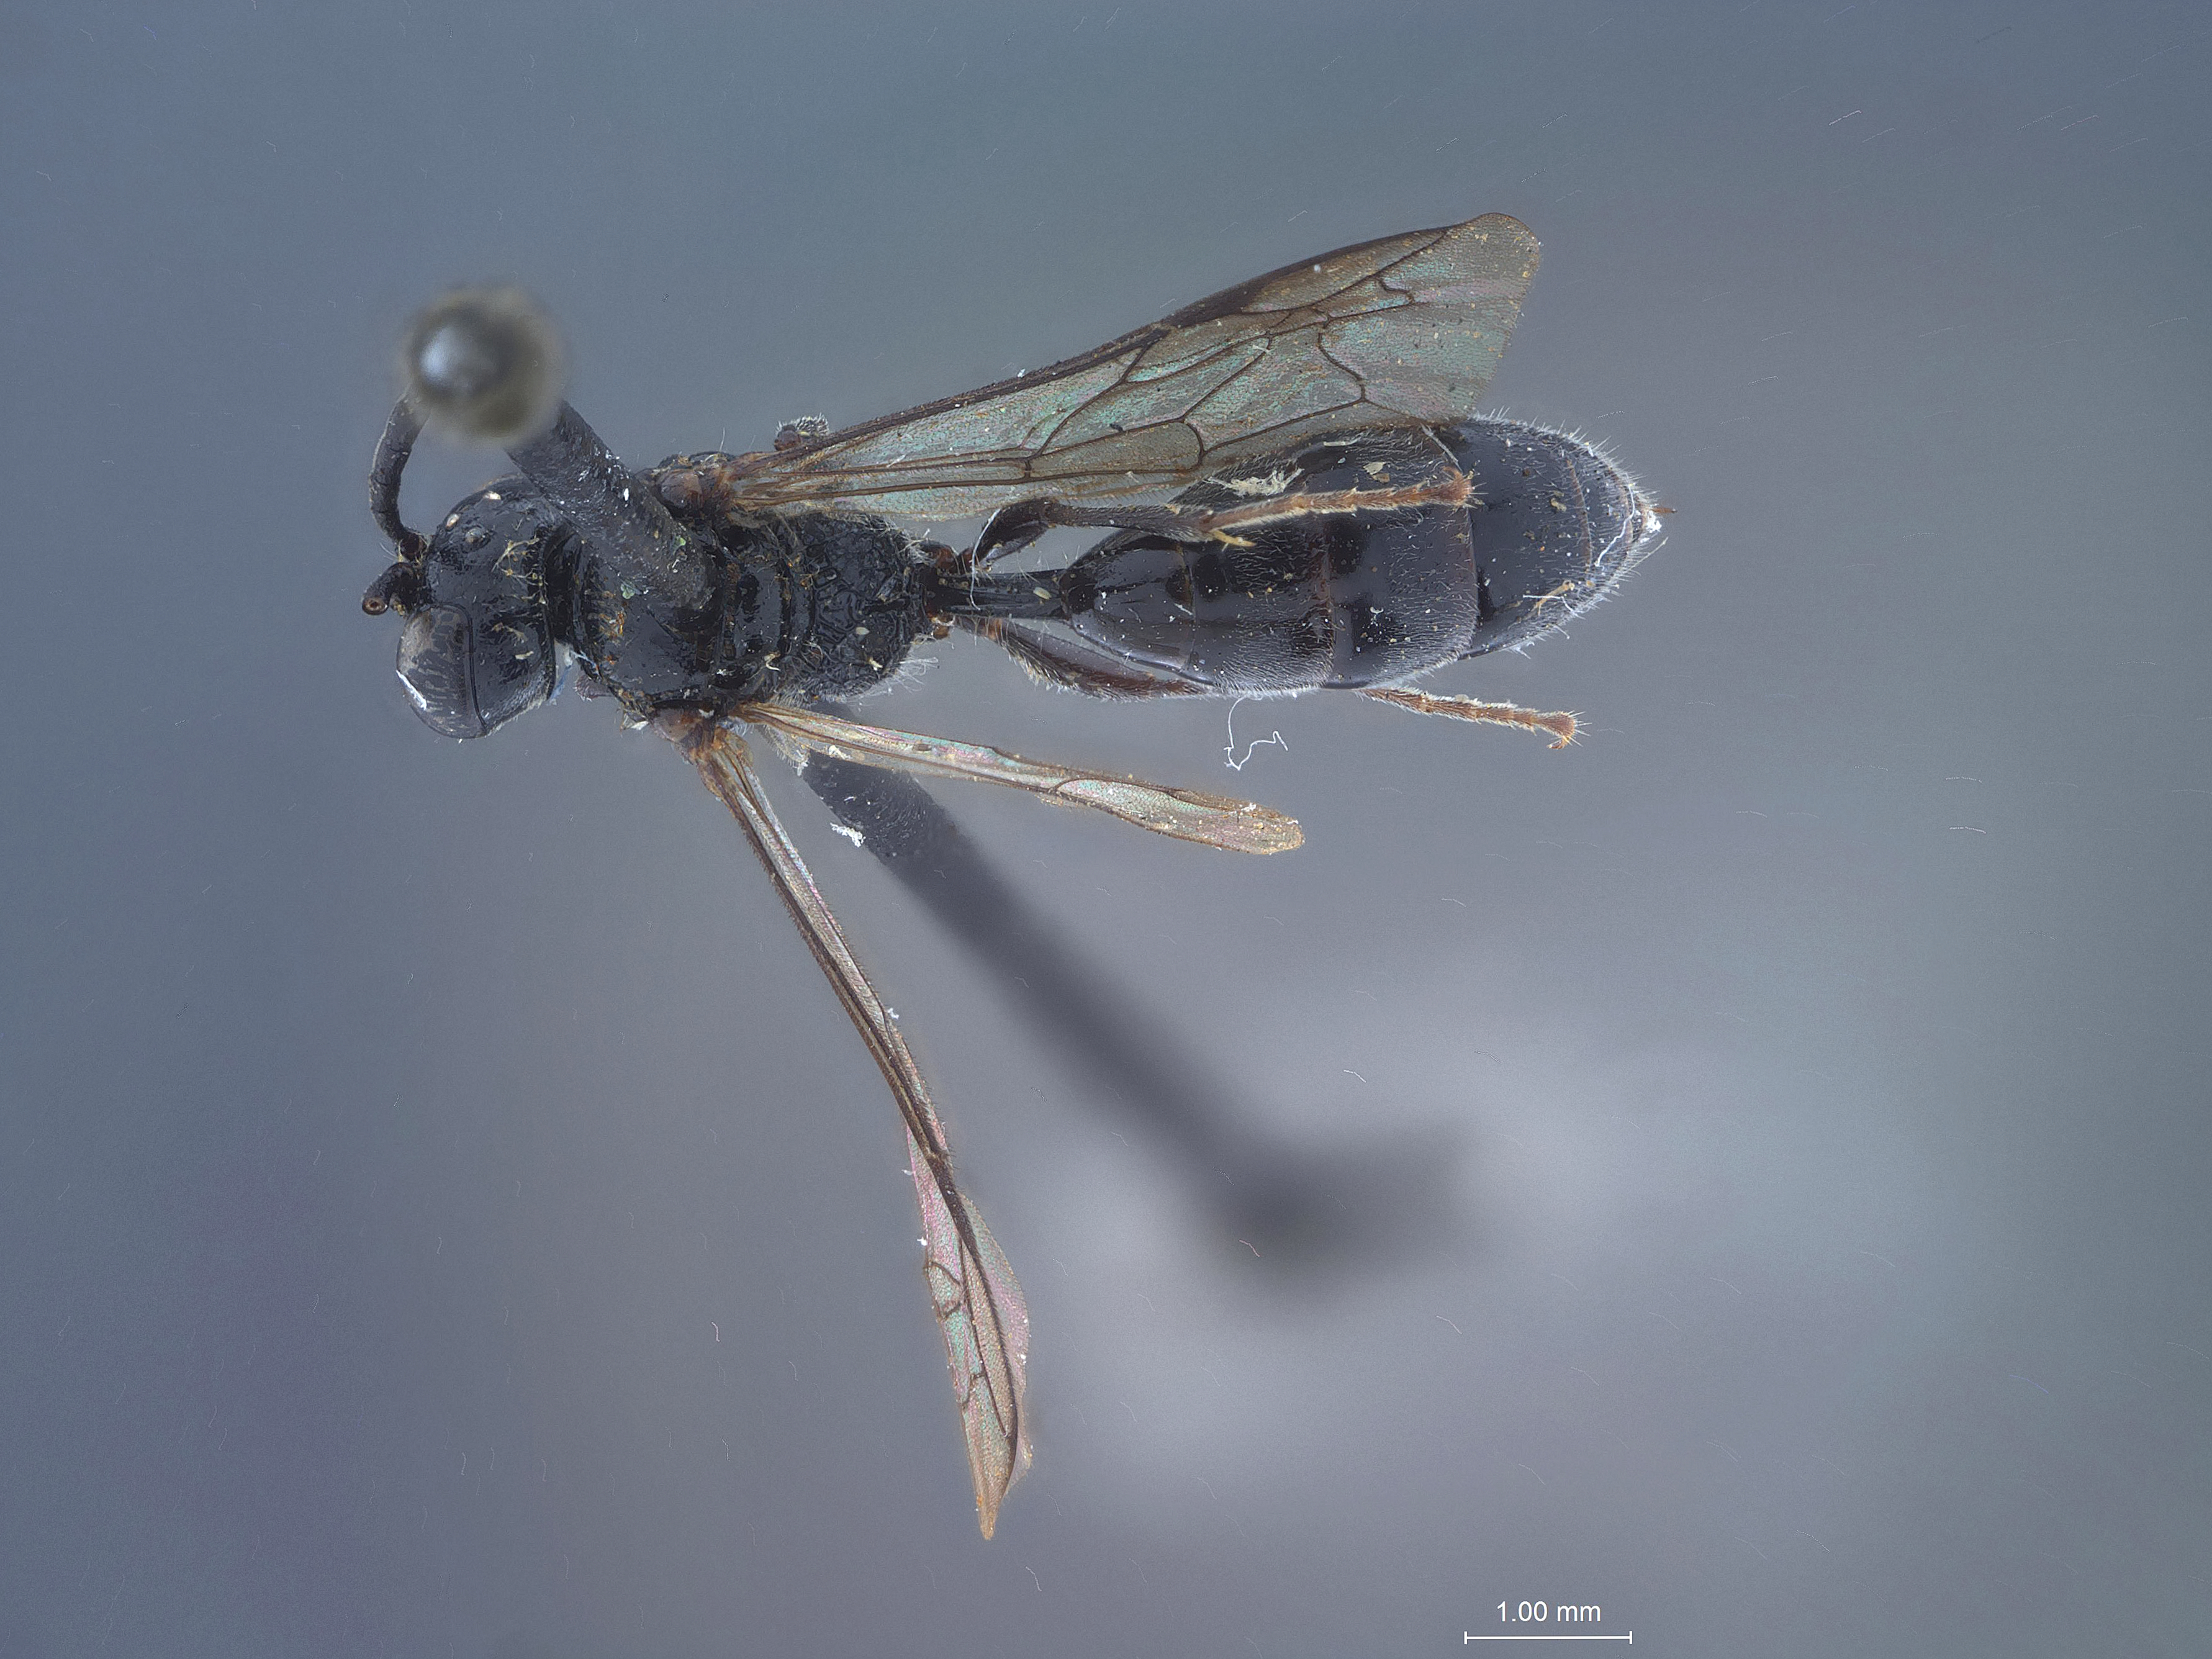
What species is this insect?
Mimesa propinquus
